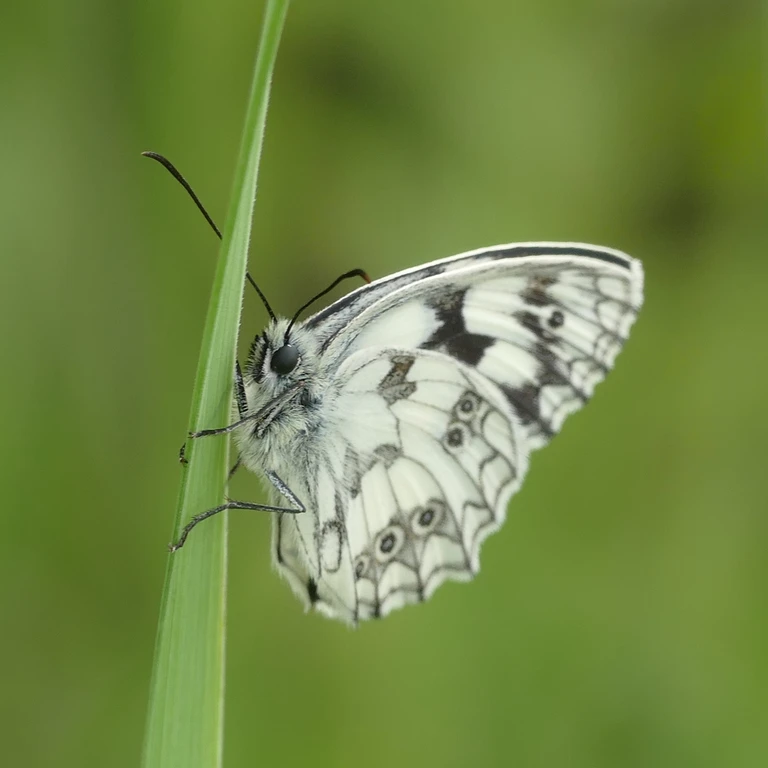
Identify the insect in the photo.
Melanargia galathea
